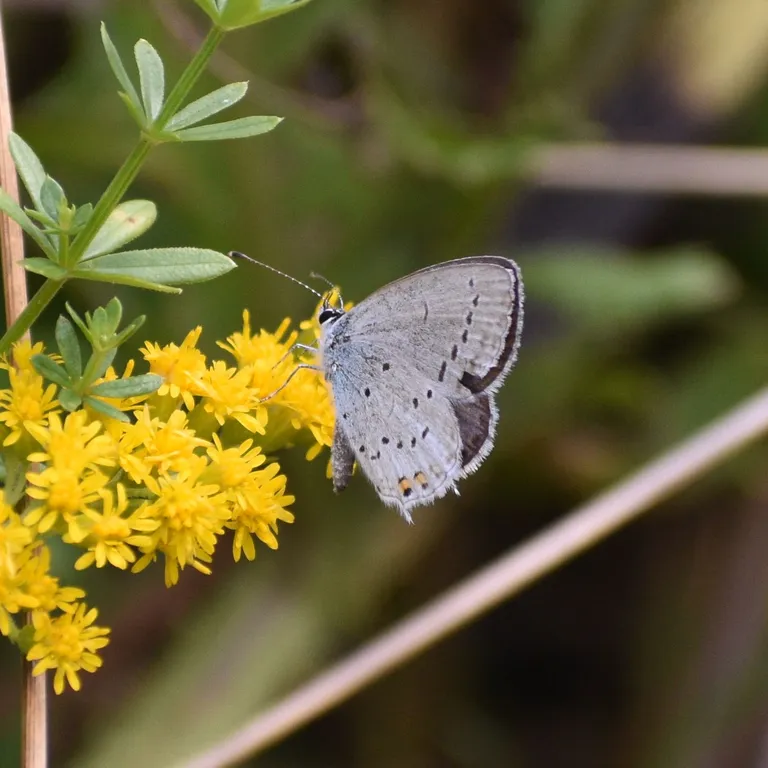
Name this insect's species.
Cupido argiades (also Elkalyce argiades)
